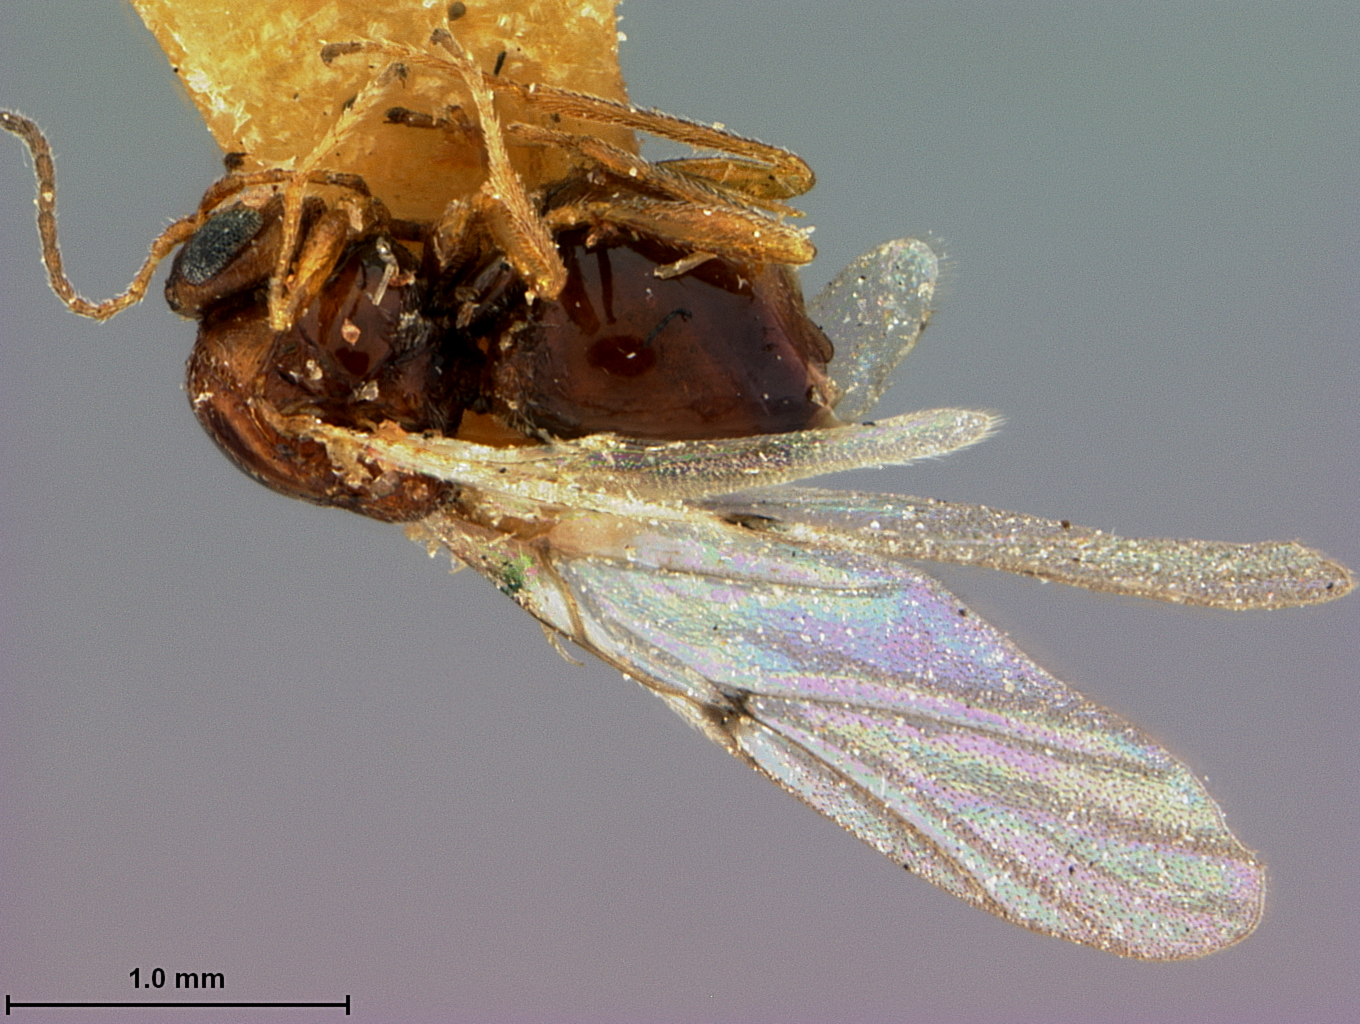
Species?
Diplolepis amphora
